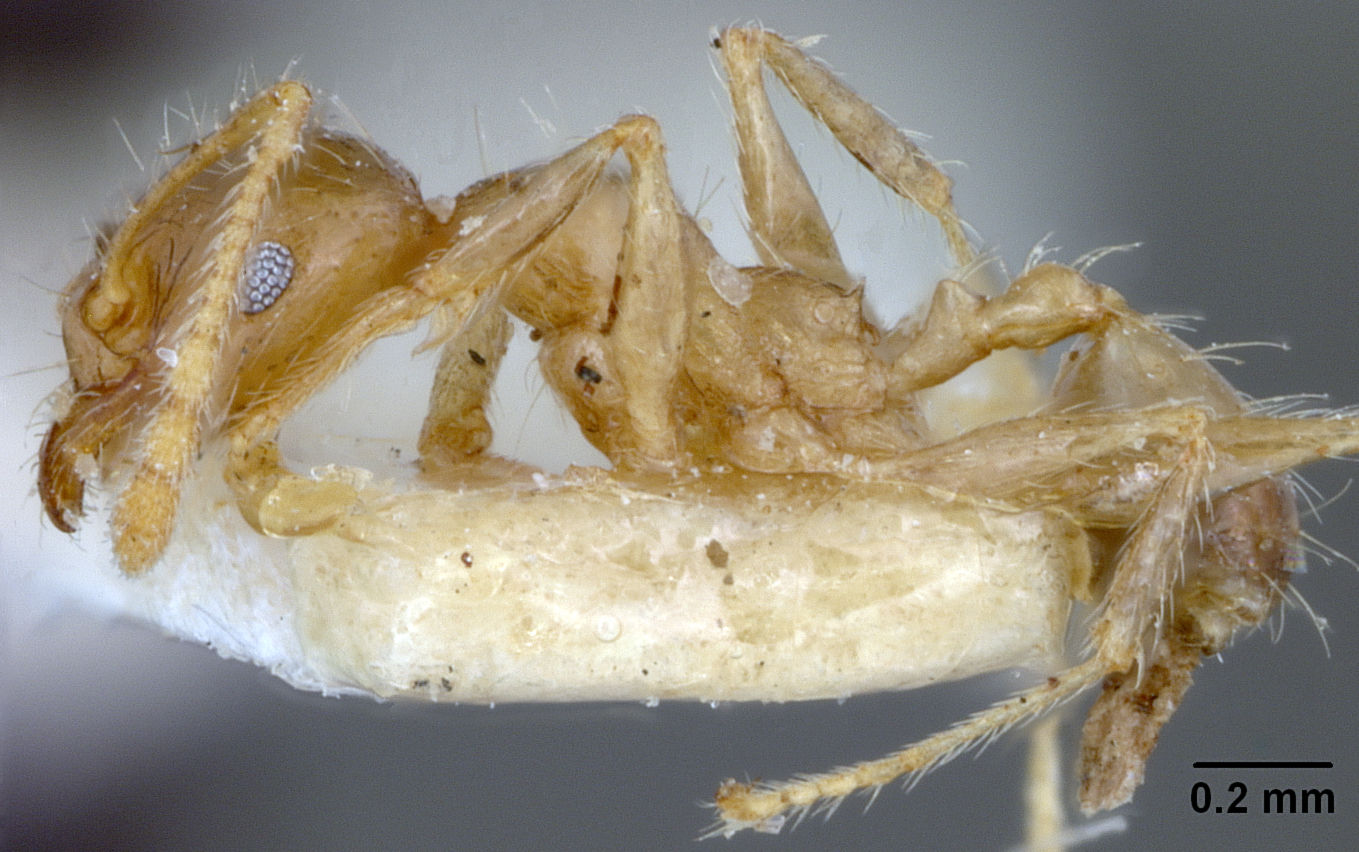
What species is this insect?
Pheidole squalida
